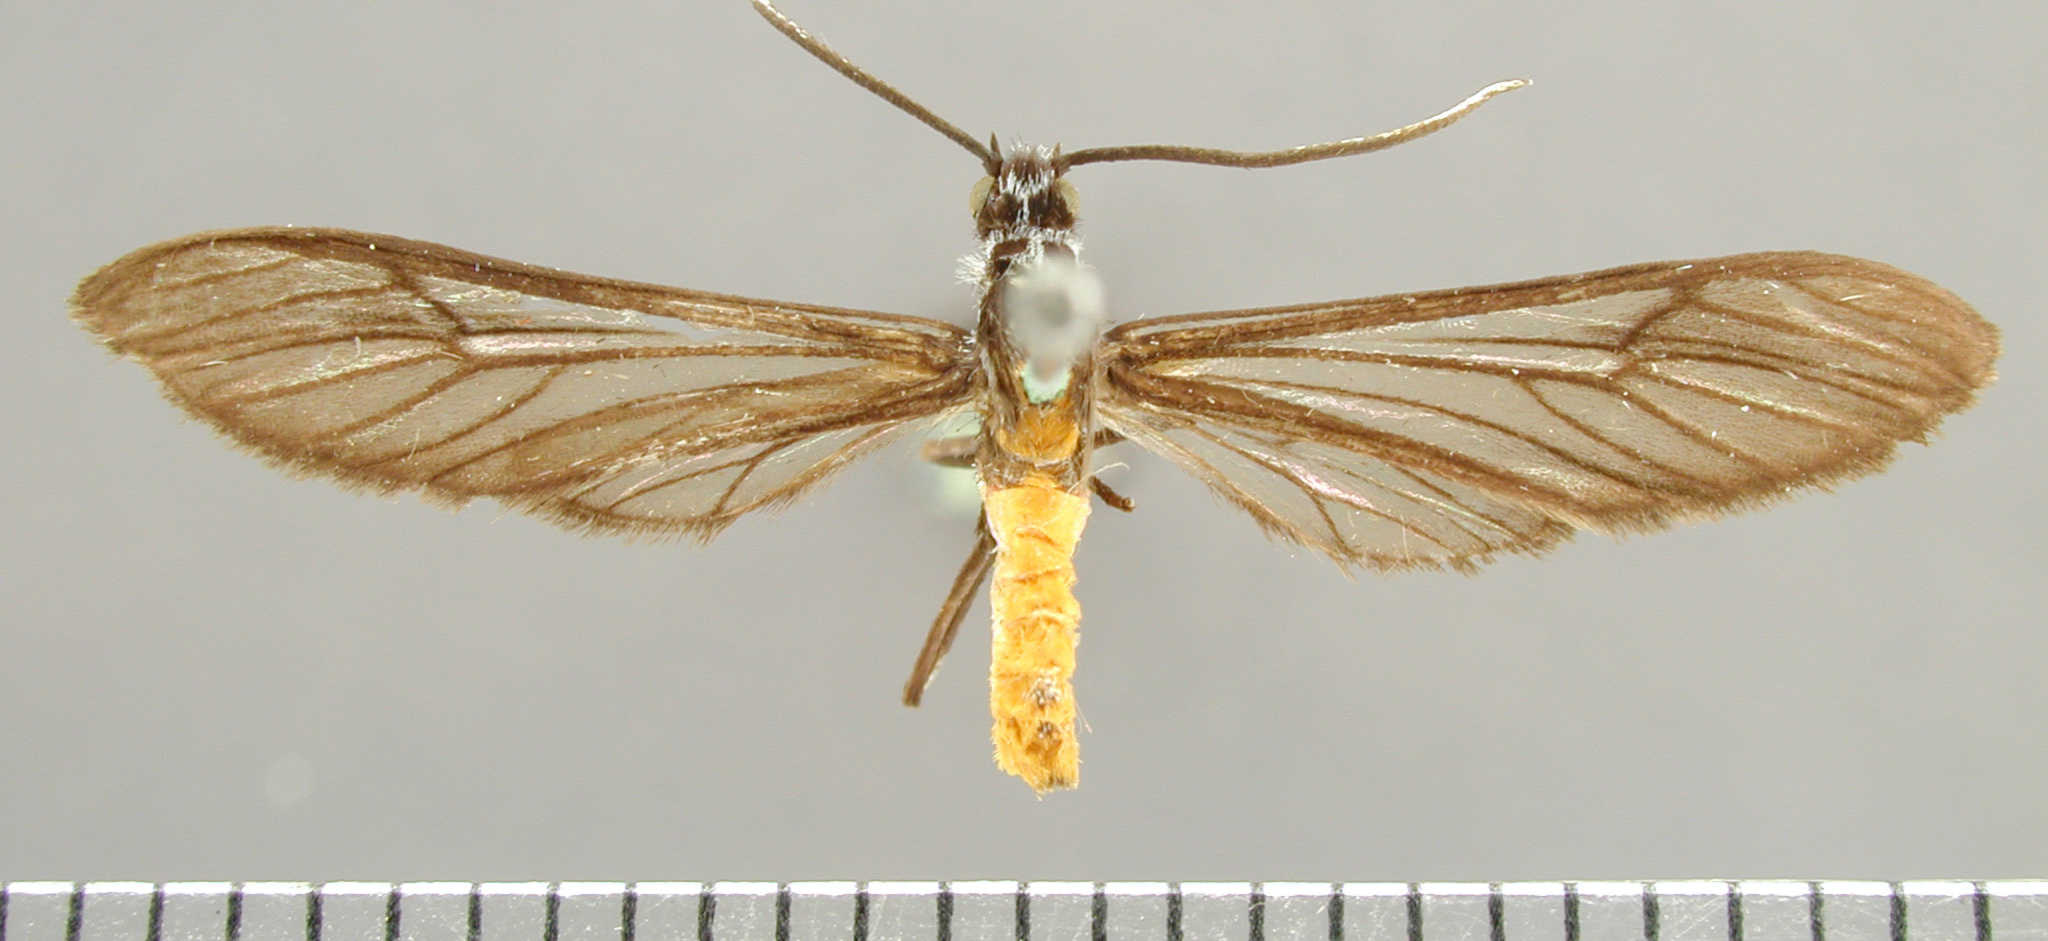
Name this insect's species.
Saurita improvisa
